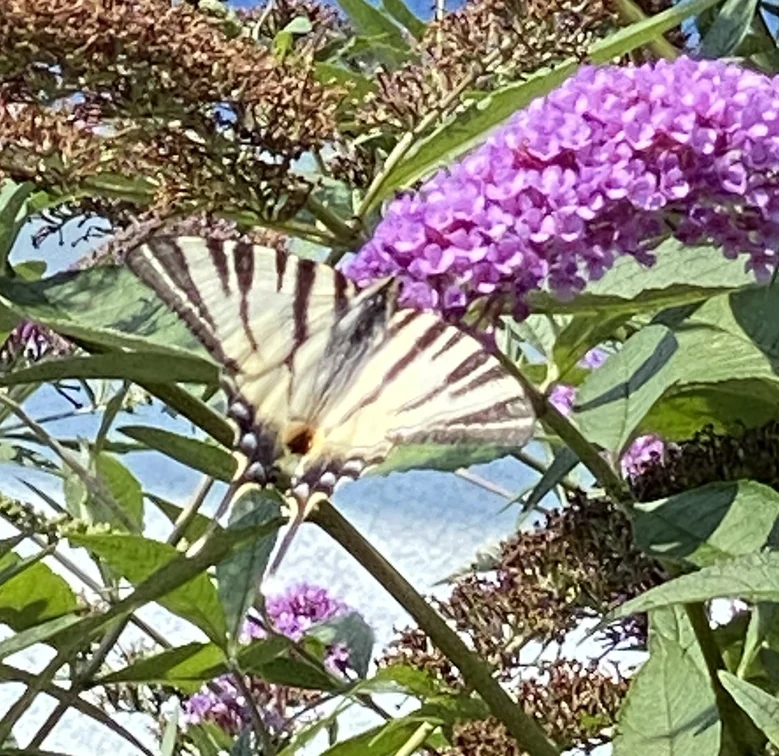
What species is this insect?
Iphiclides podalirius
